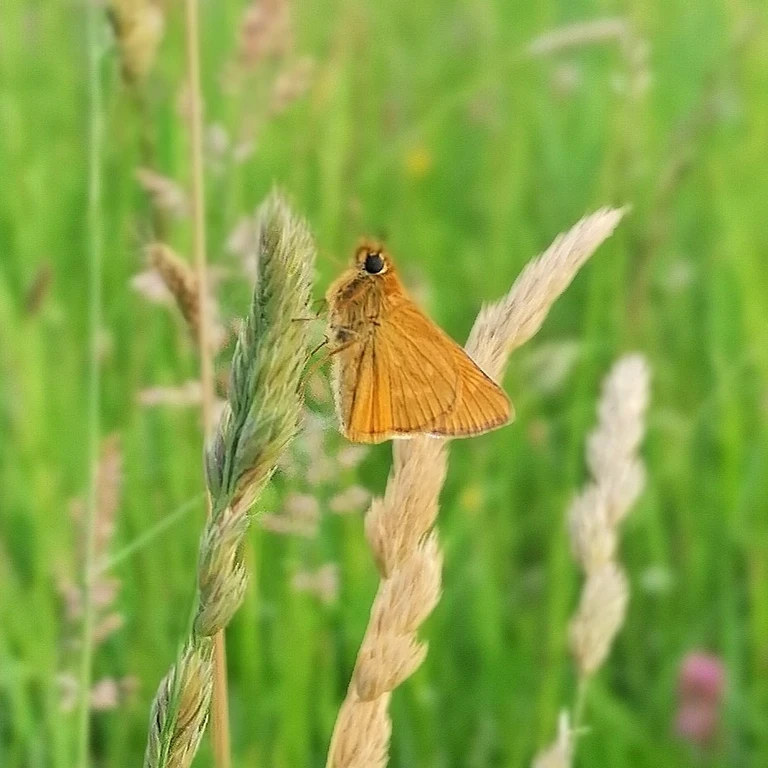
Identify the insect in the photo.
Ochlodes sylvanus (also Ochlodes venata)
